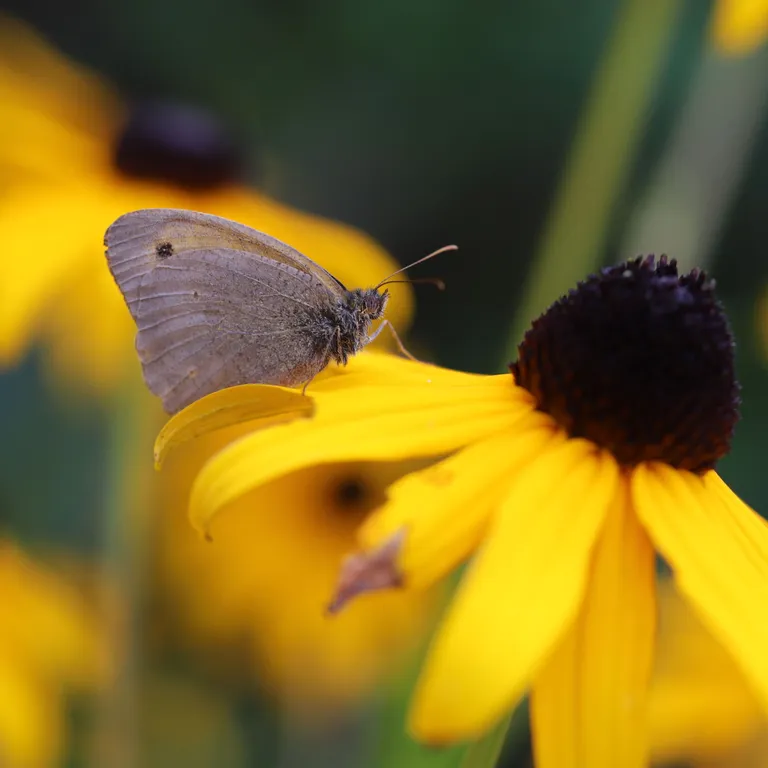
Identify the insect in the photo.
Maniola jurtina
